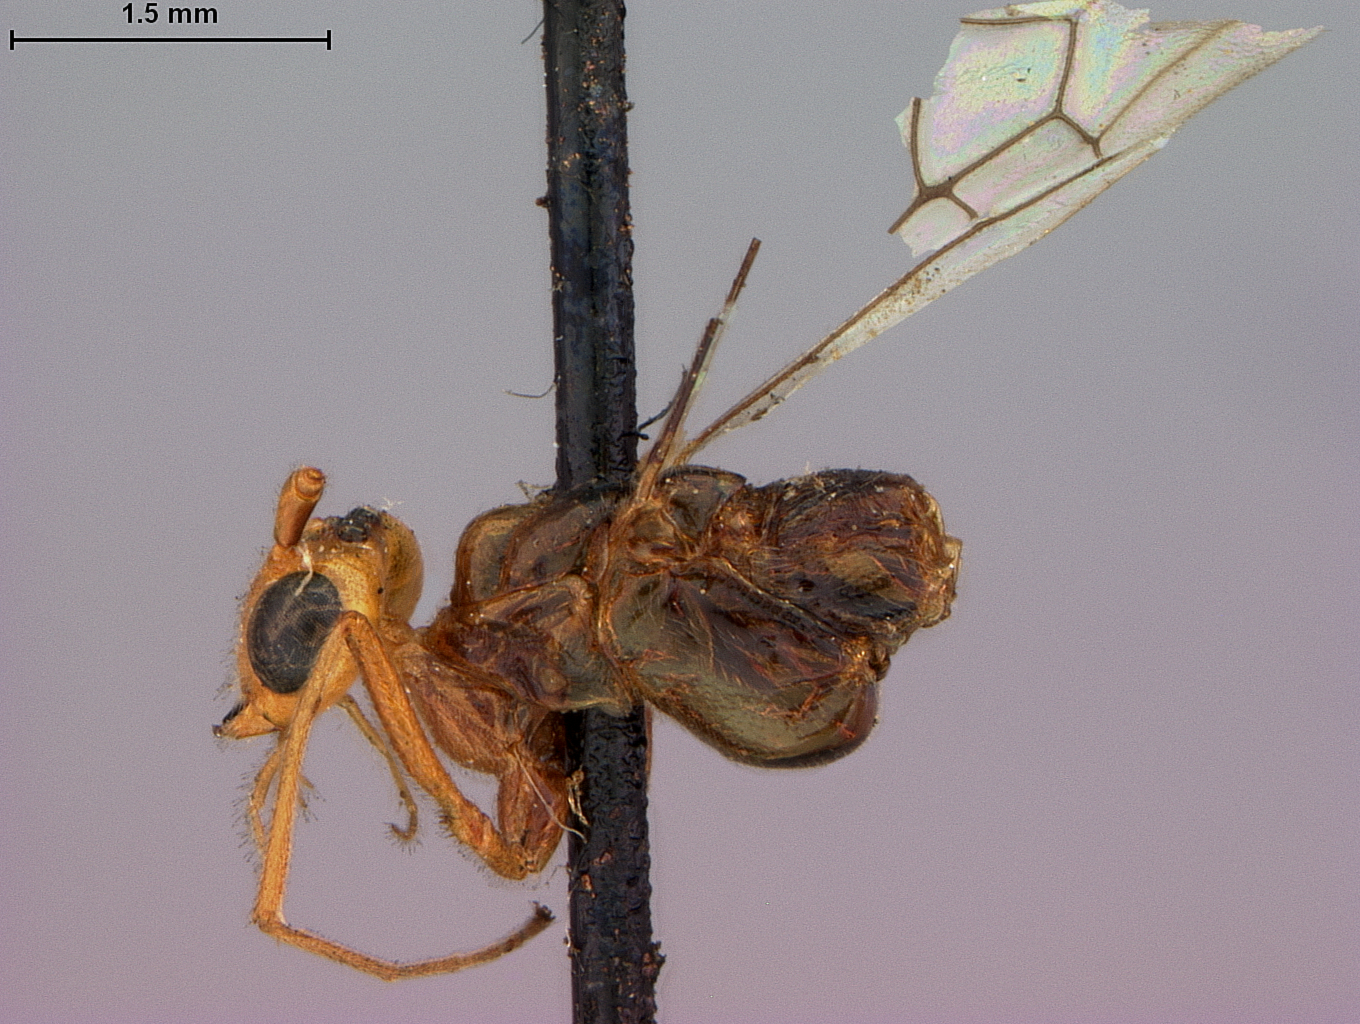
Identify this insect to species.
Macrocentrus clypeatus
